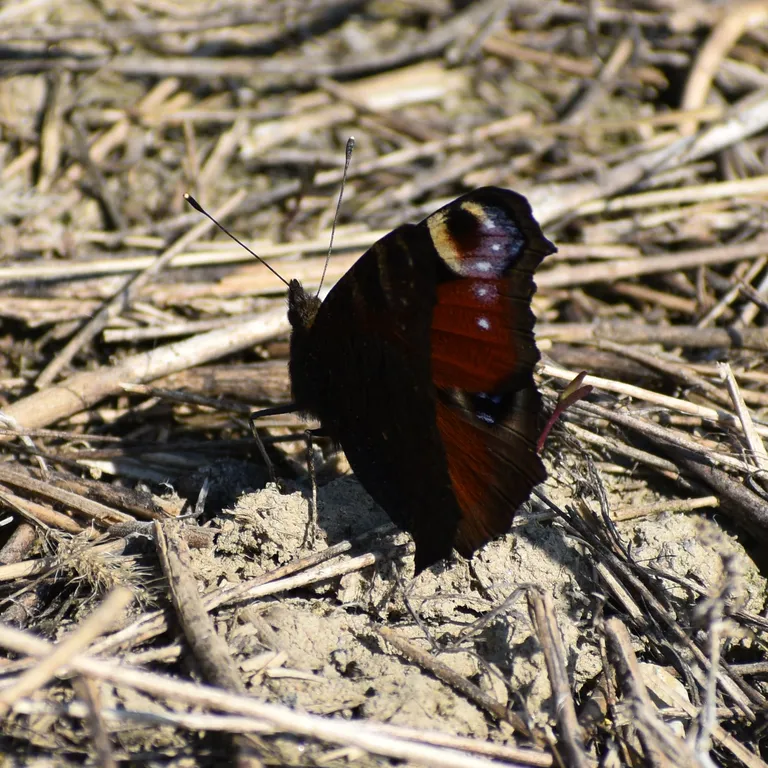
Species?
Aglais io
